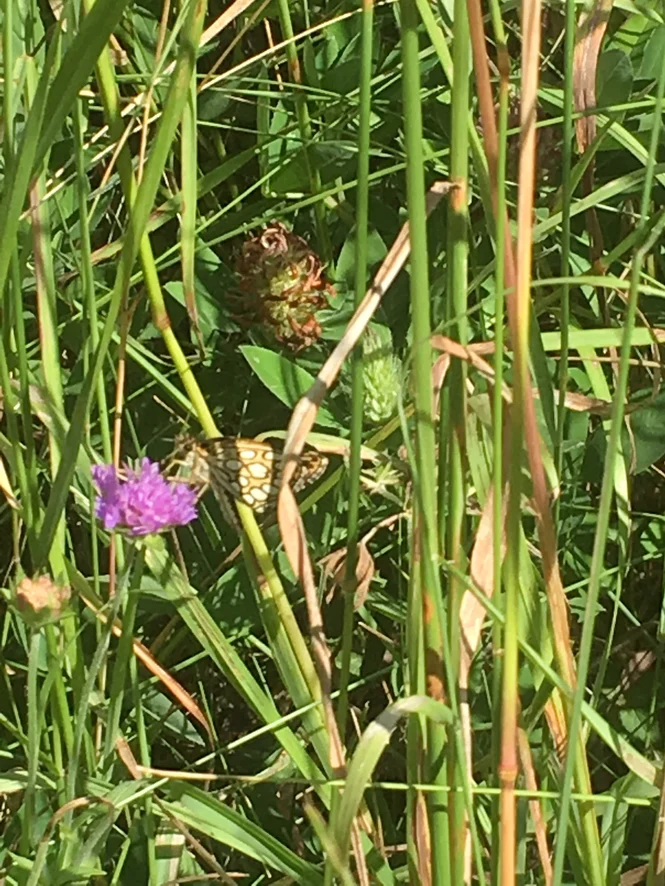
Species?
Heteropterus morpheus
